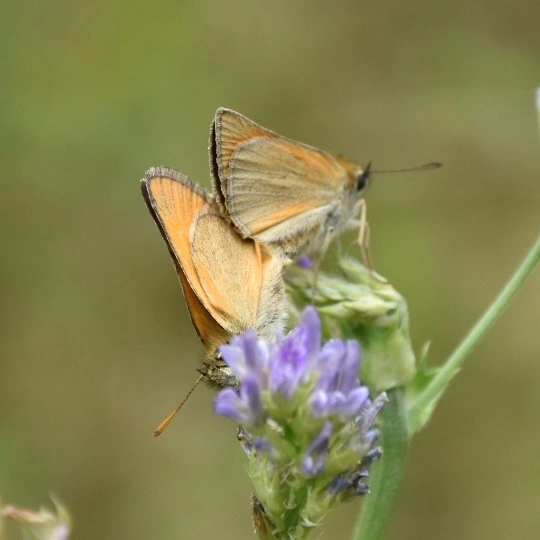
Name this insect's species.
Thymelicus sylvestris
